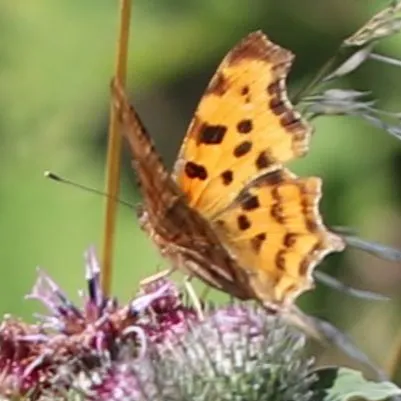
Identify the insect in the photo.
Polygonia c-album
